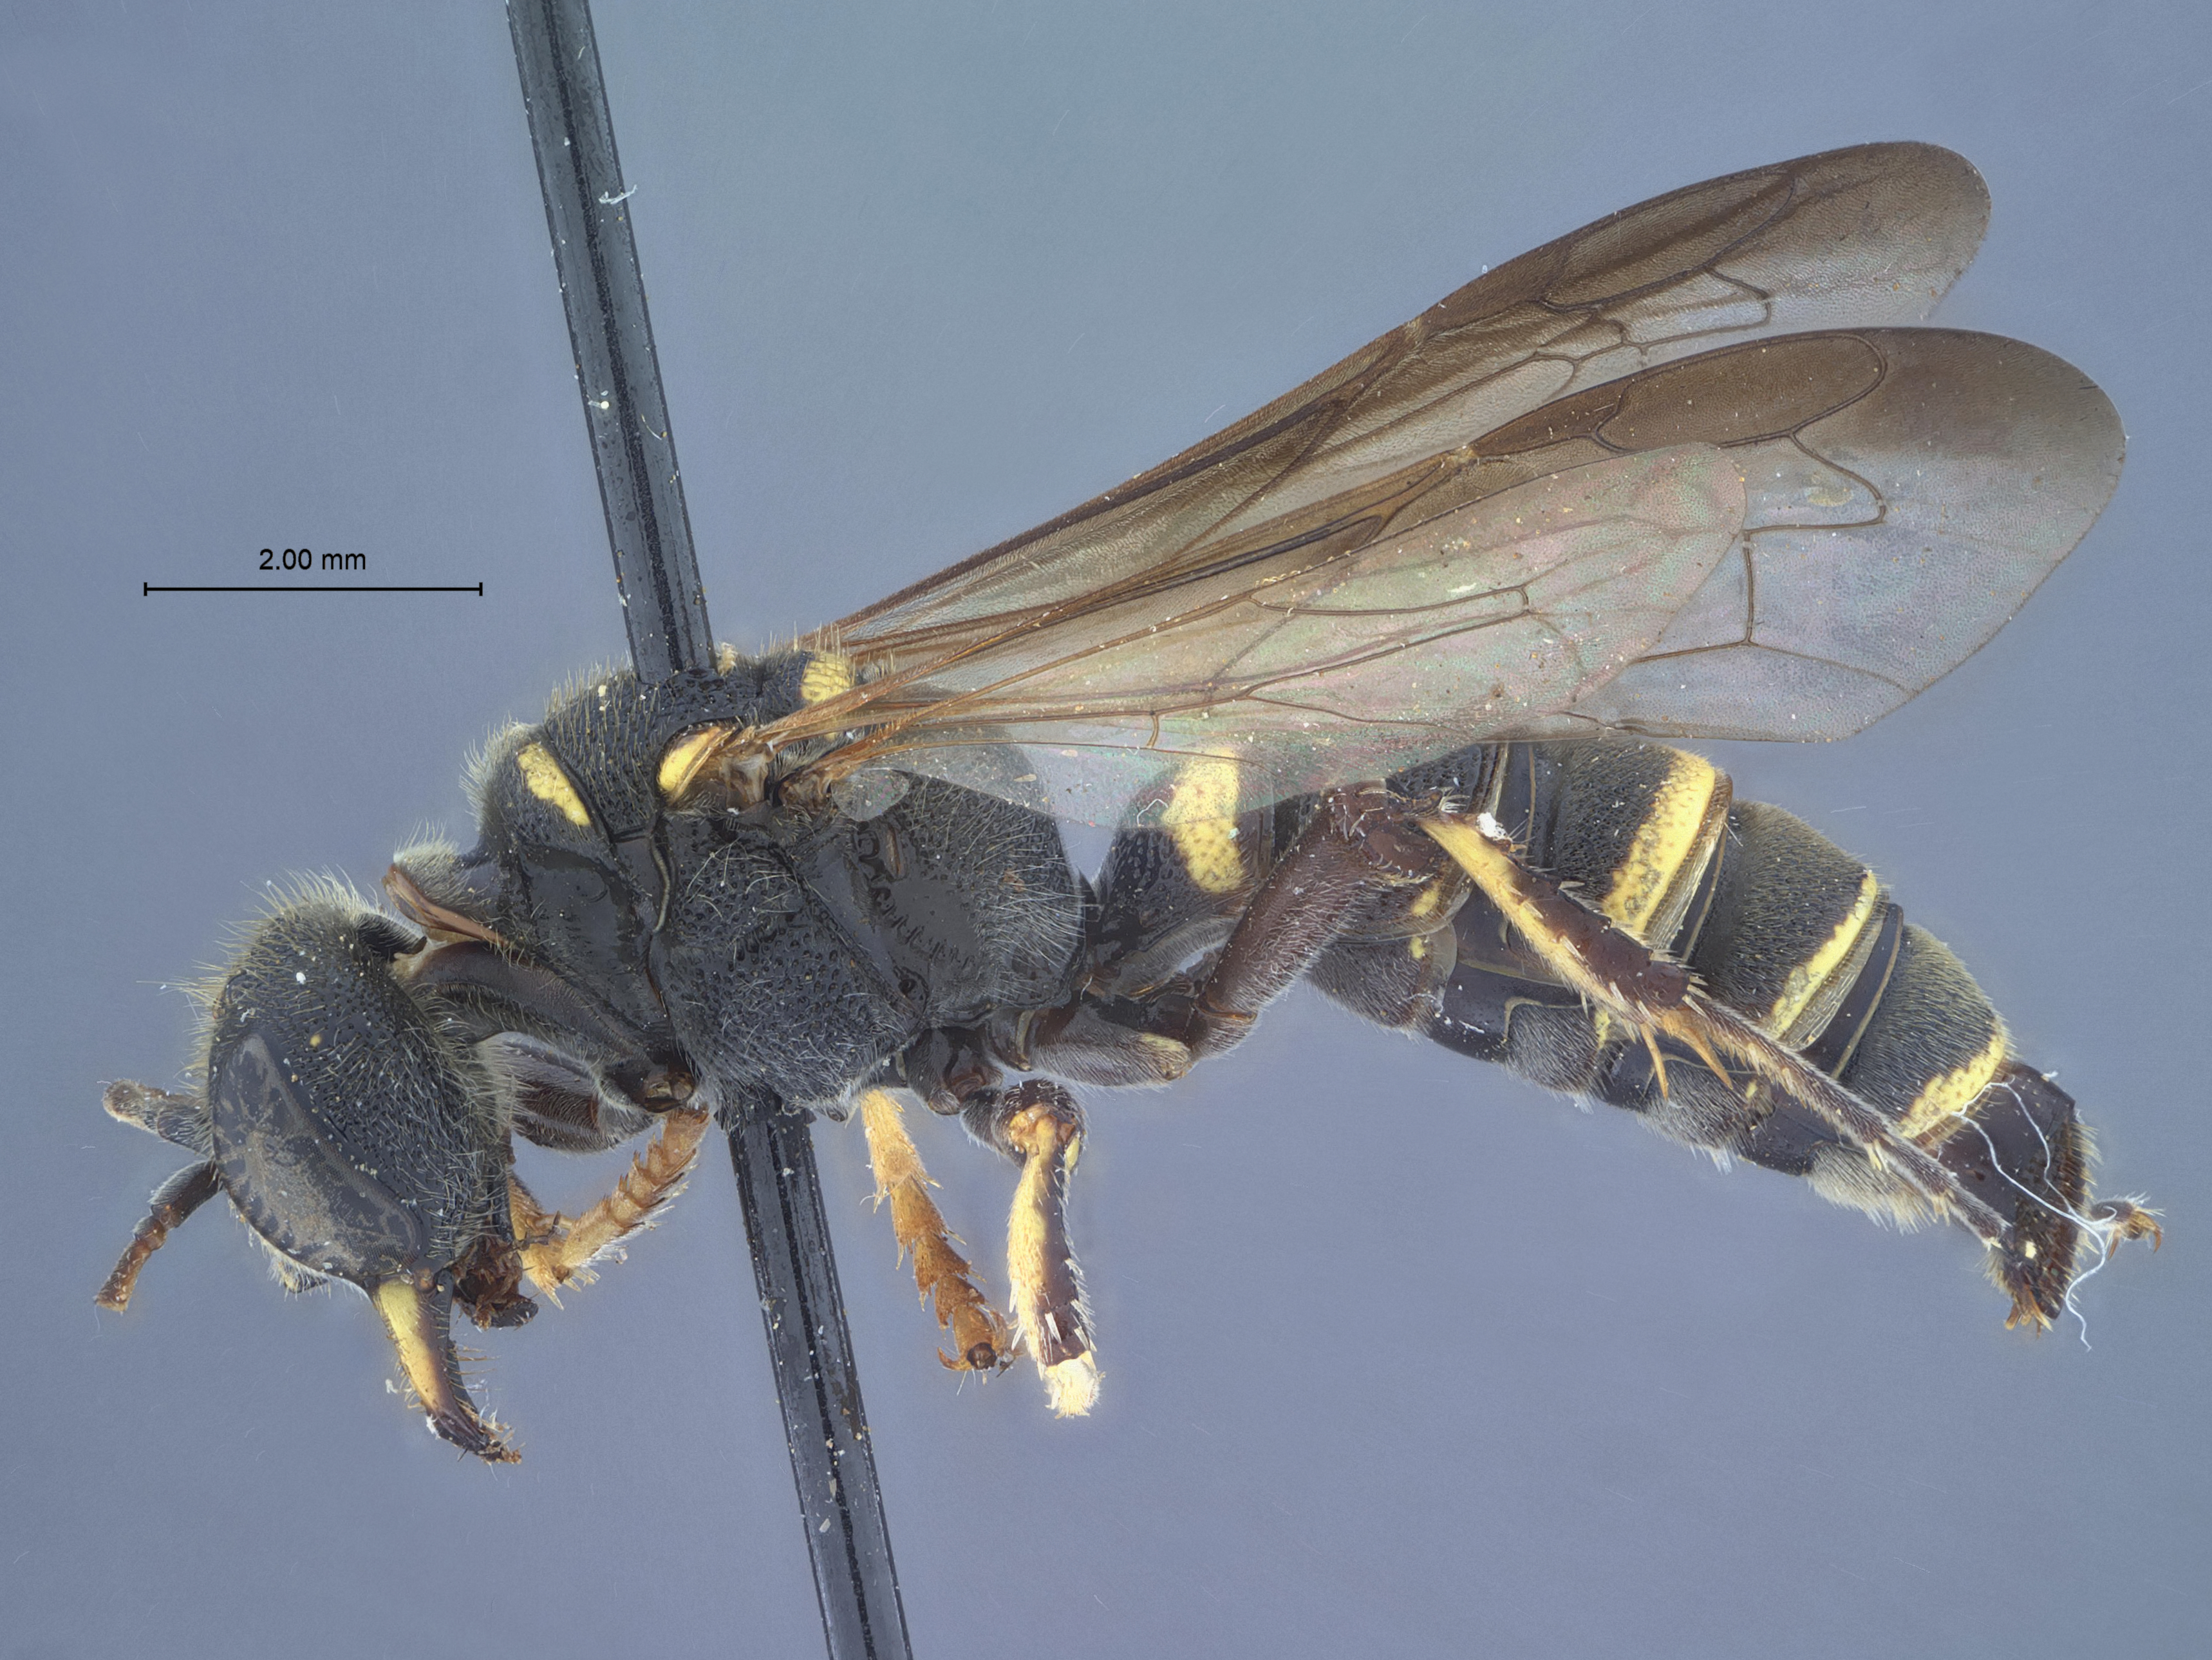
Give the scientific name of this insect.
Cerceris insoita
